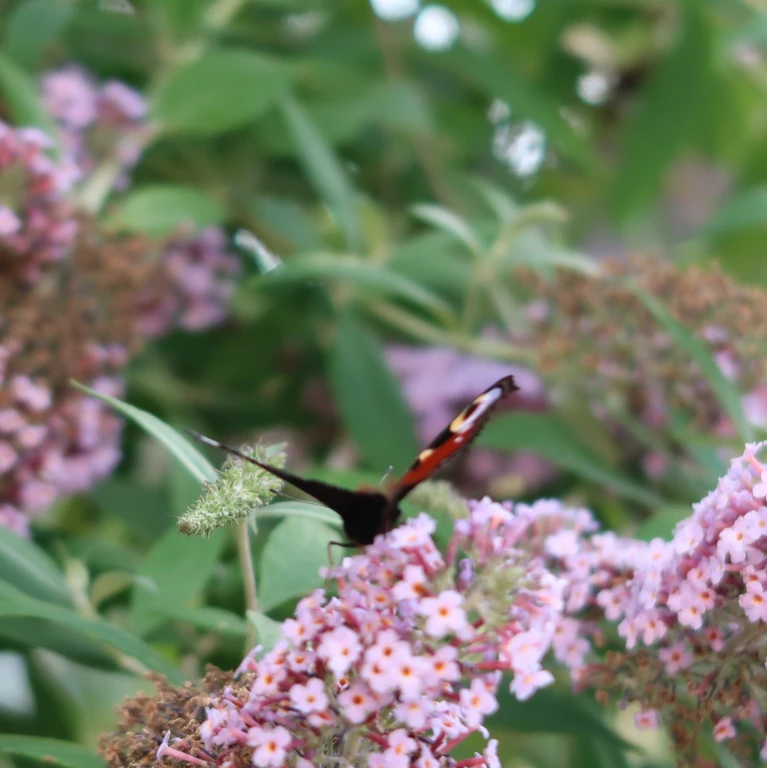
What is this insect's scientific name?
Aglais io
